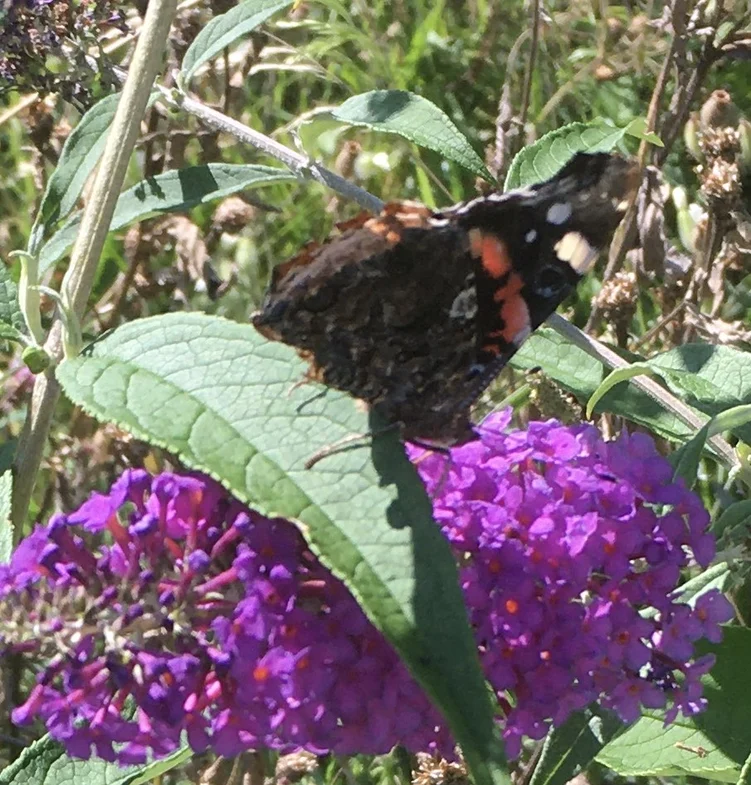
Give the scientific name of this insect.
Vanessa atalanta
